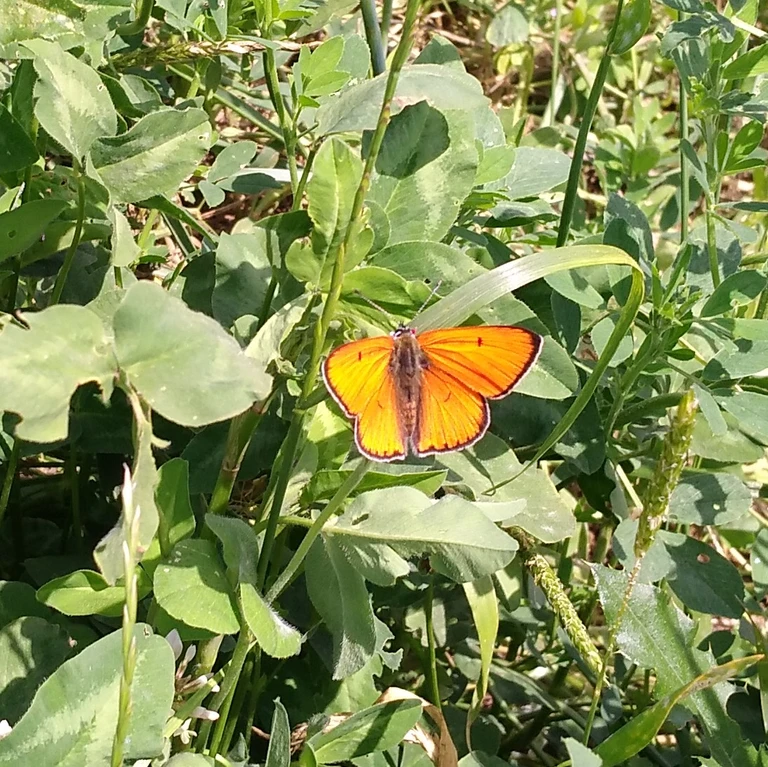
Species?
Lycaena dispar
